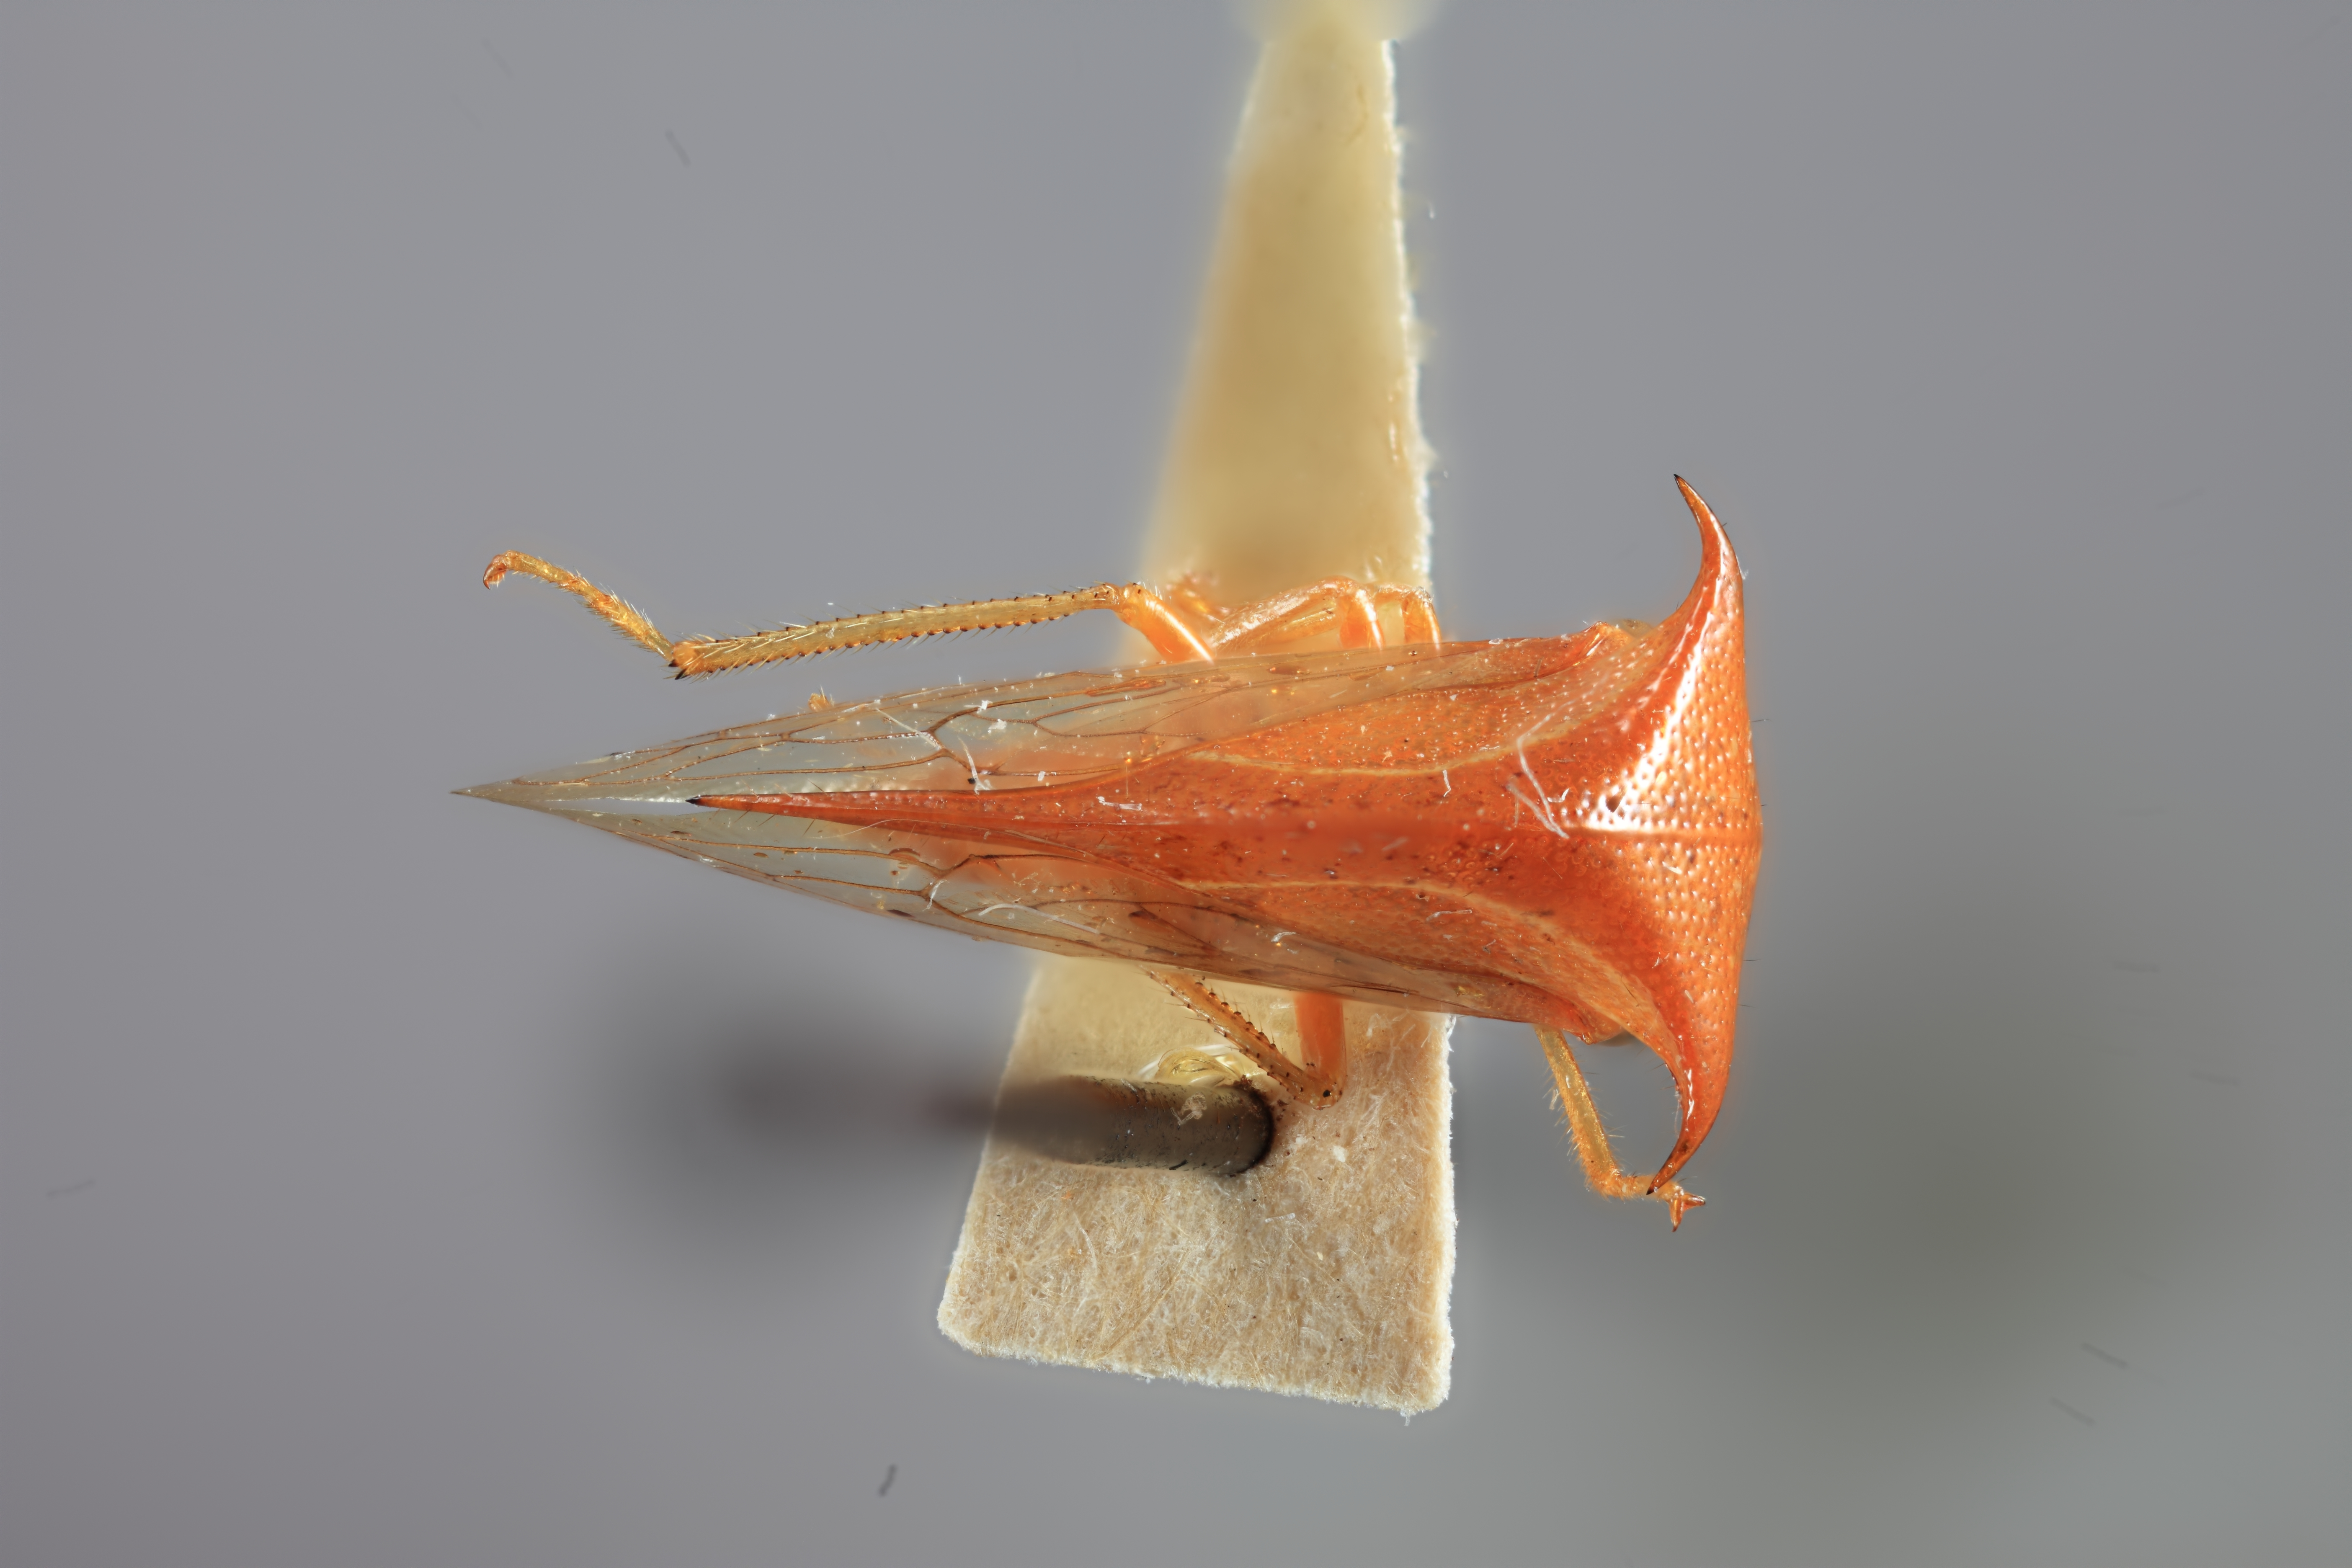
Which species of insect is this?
Ceresa viridolineata
